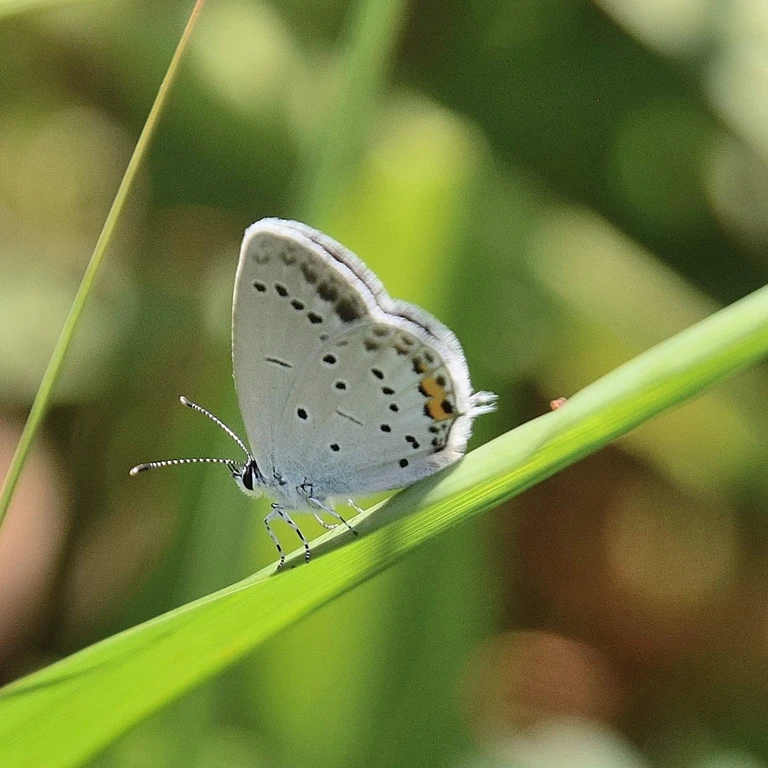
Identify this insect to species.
Cupido argiades (also Elkalyce argiades)
